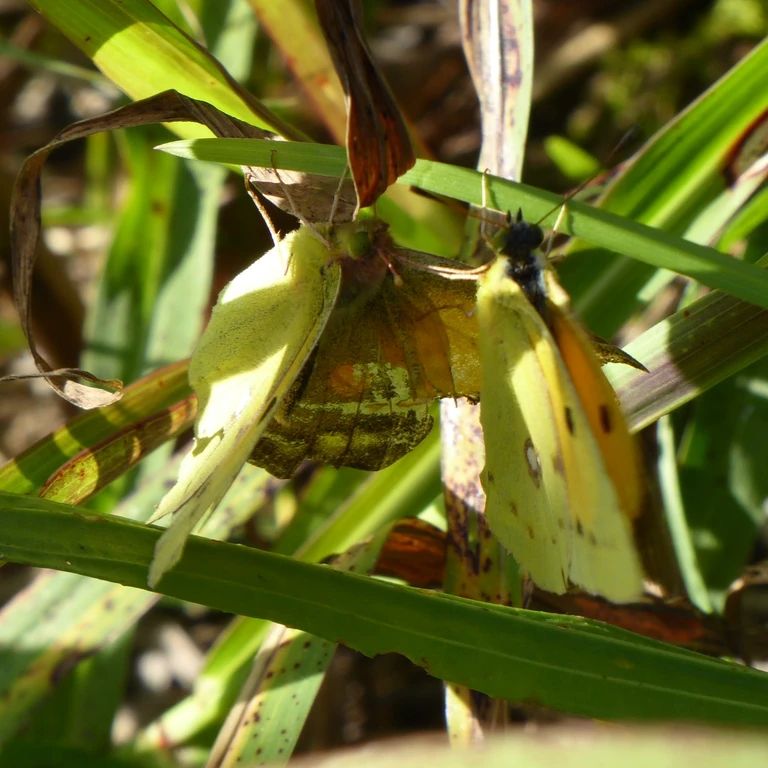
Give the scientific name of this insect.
Colias croceus
